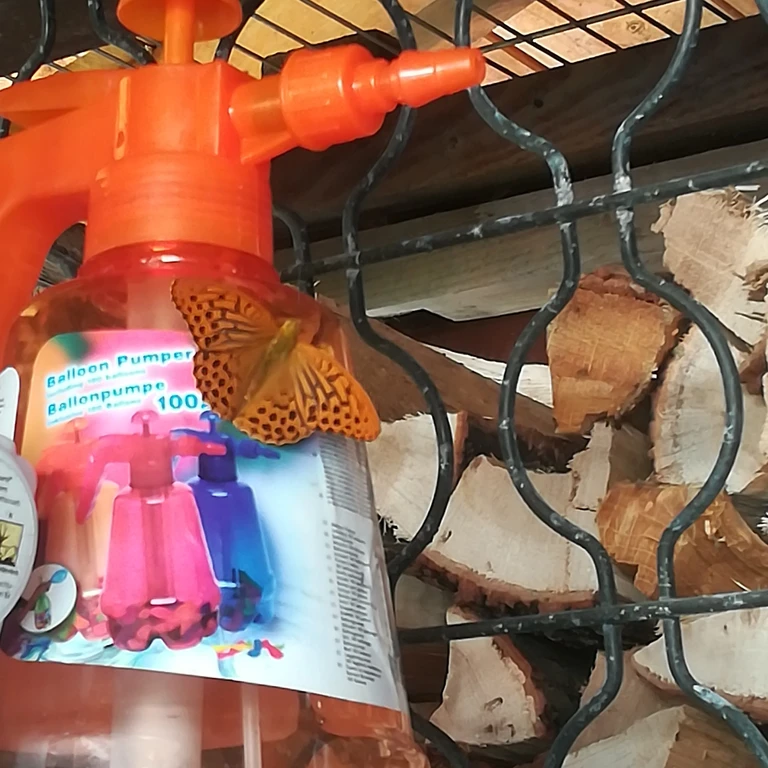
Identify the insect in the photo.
Argynnis paphia
